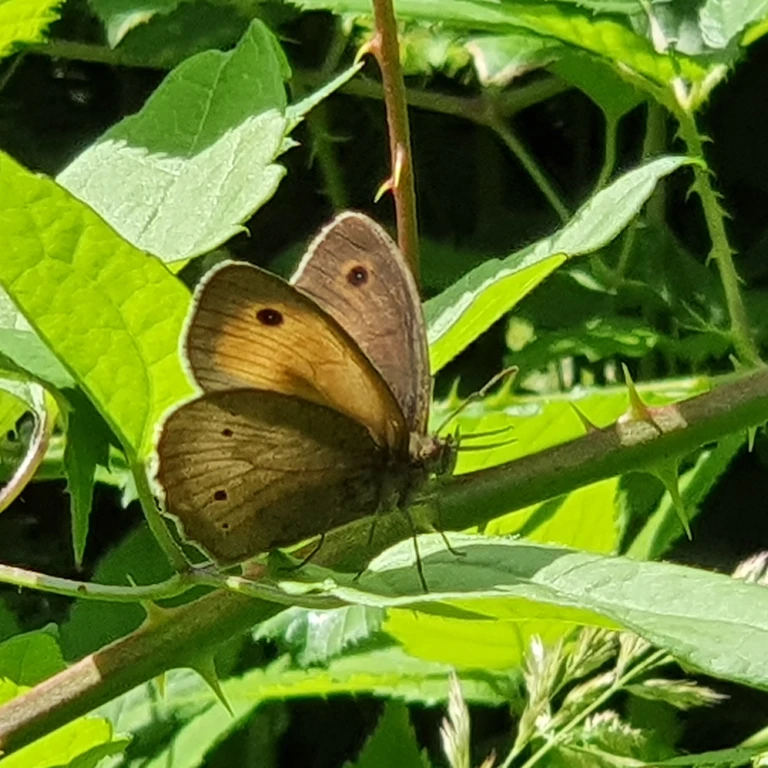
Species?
Maniola jurtina
